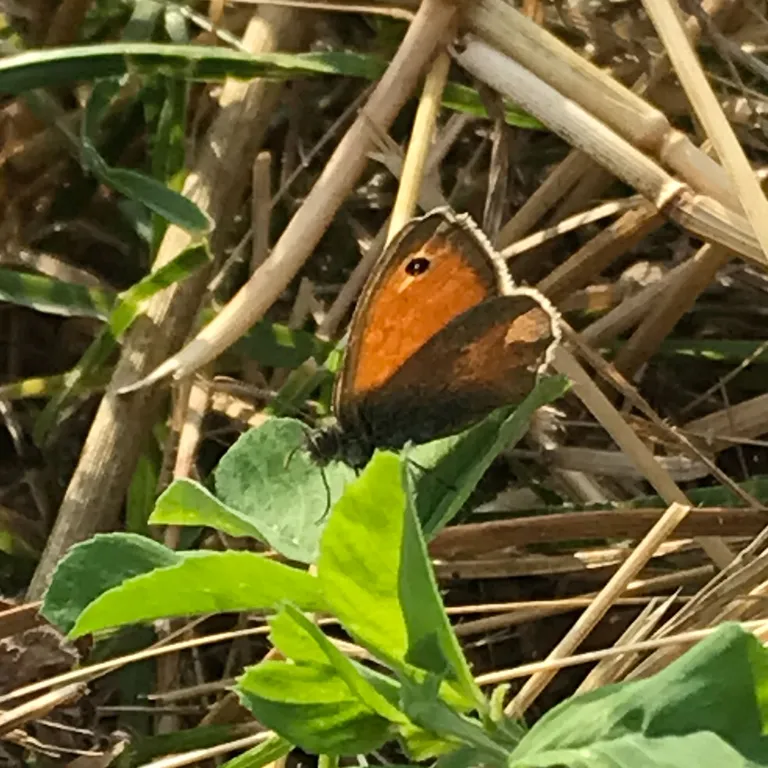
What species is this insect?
Coenonympha pamphilus
